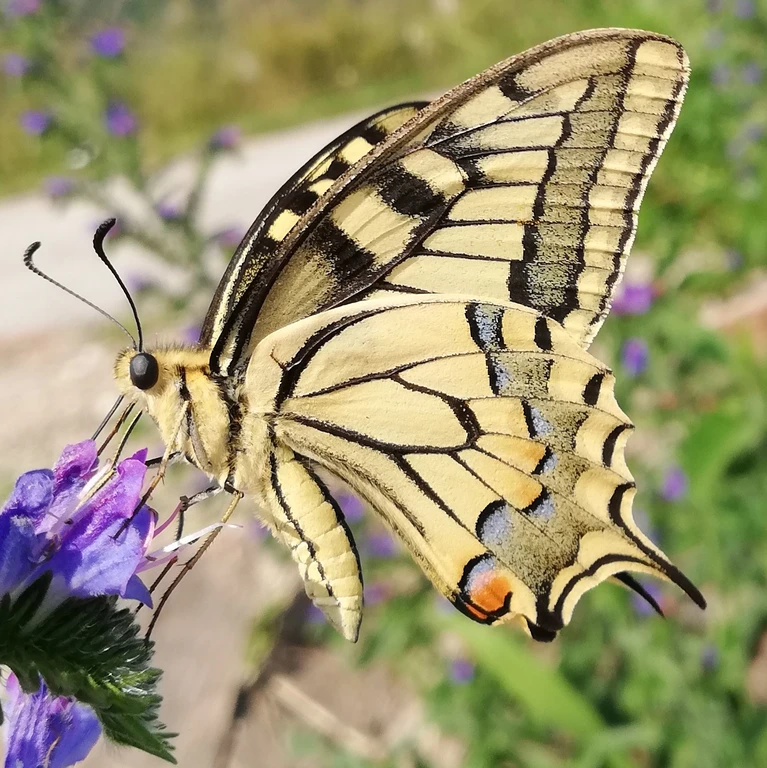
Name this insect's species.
Papilio machaon
